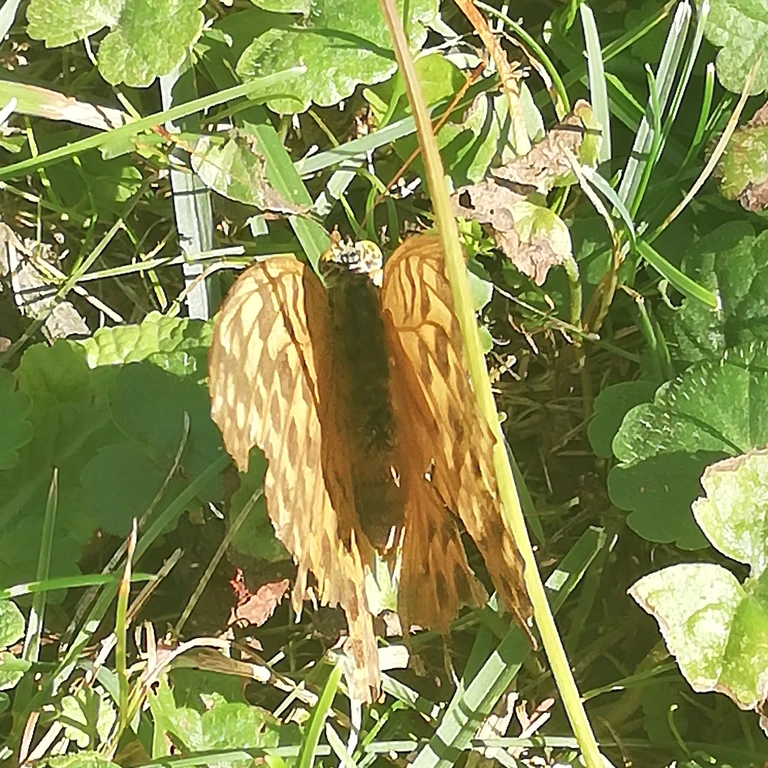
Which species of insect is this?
Argynnis paphia
